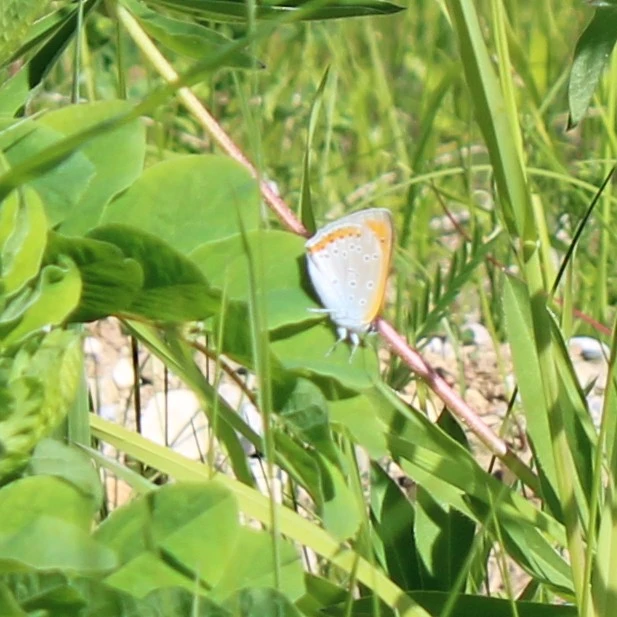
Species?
Lycaena dispar
